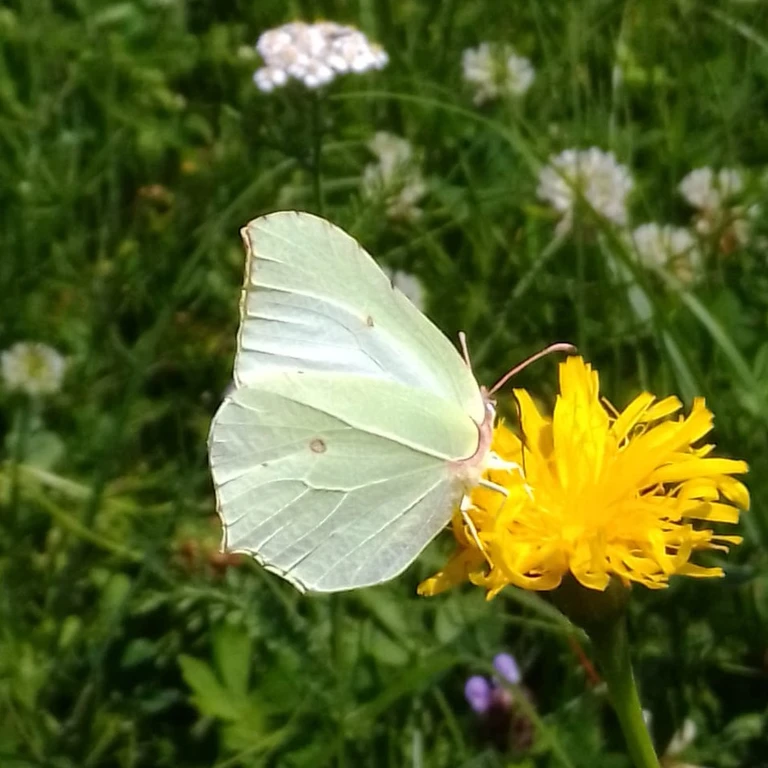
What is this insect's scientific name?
Gonepteryx rhamni
